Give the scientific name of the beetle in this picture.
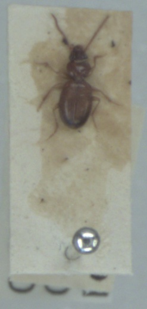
Epaphius secalis
